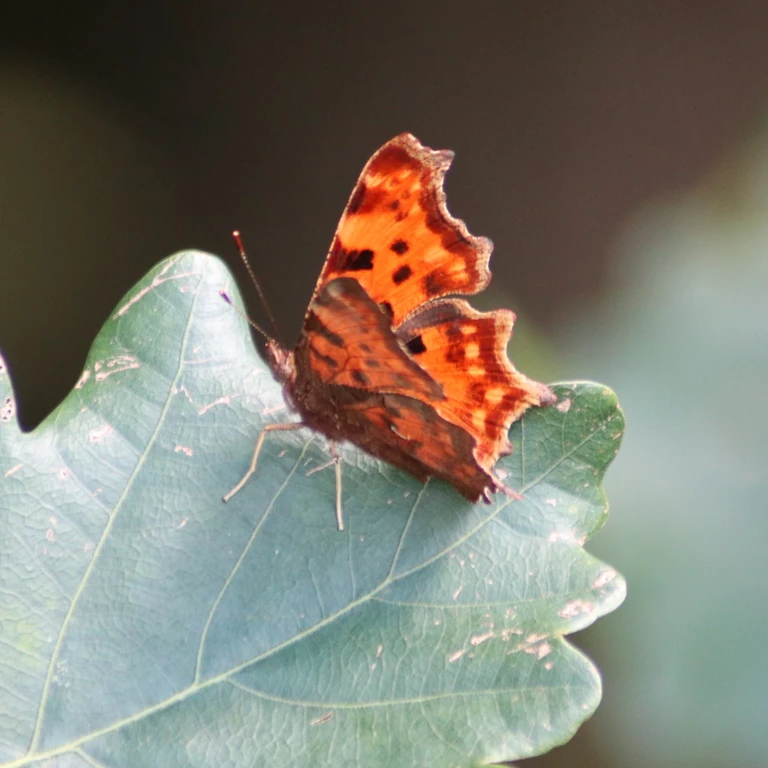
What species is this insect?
Polygonia c-album
